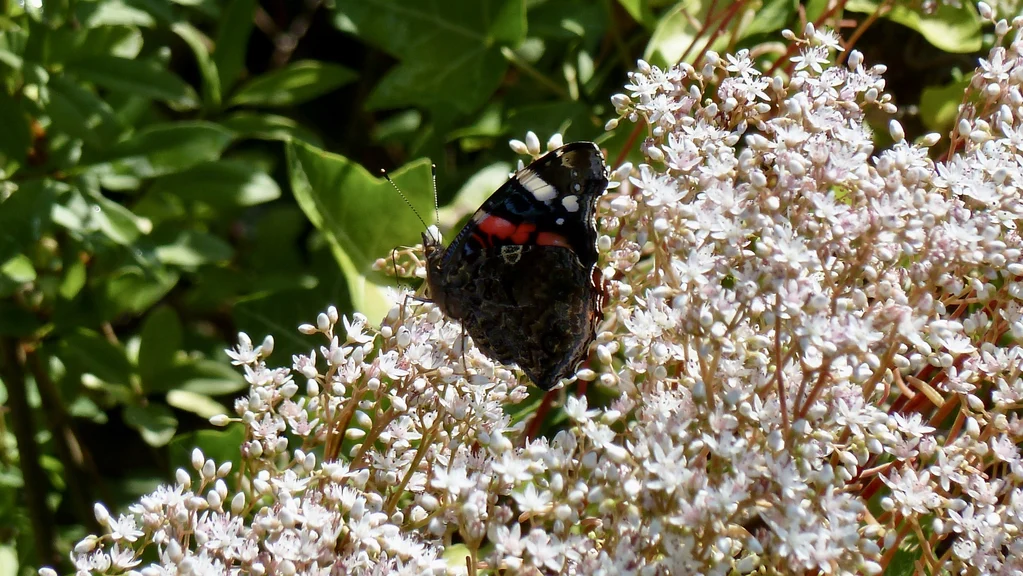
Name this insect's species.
Vanessa atalanta
